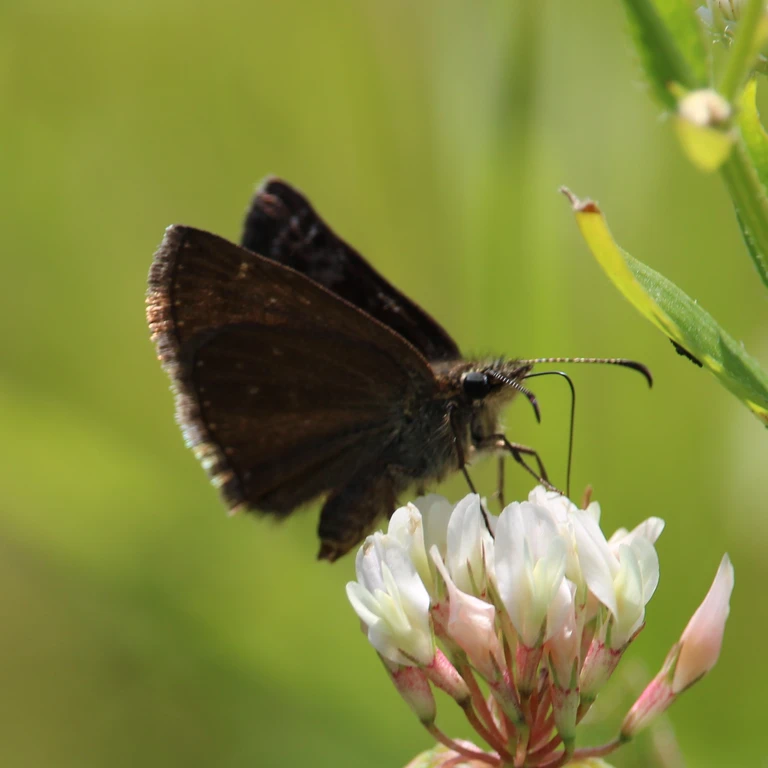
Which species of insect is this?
Erynnis tages
